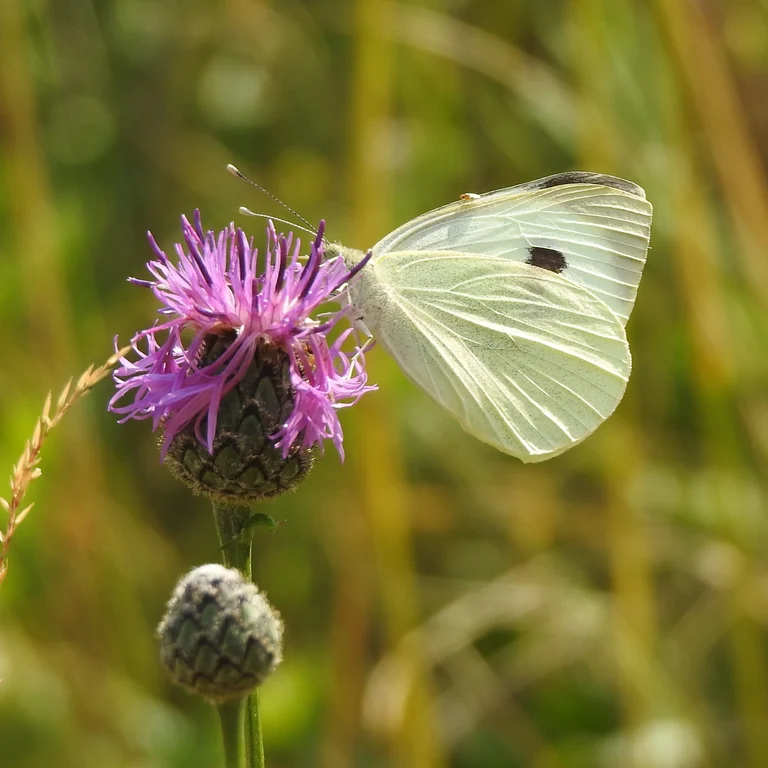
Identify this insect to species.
Pieris brassicae
